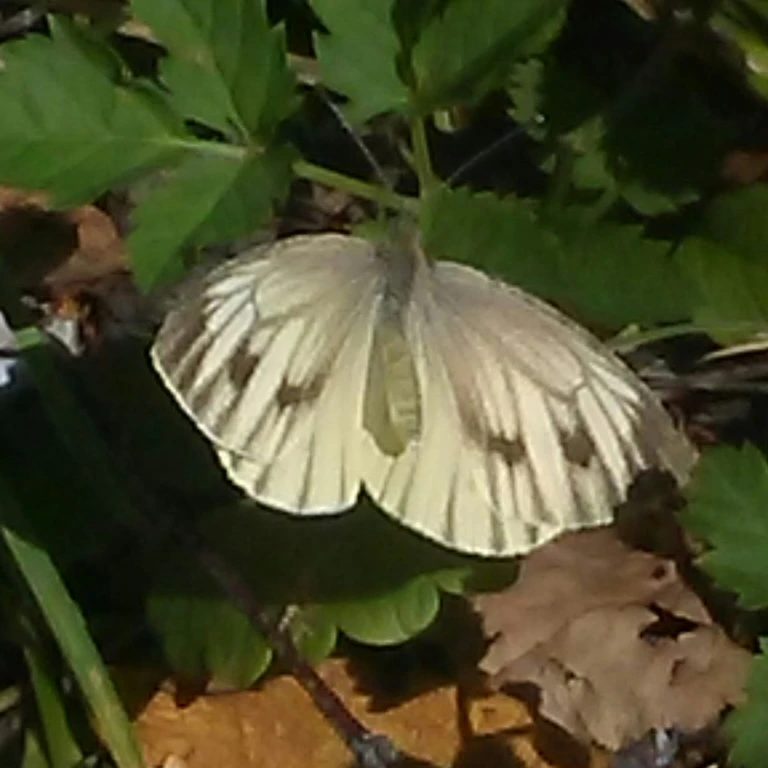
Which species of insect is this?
Pieris bryoniae
